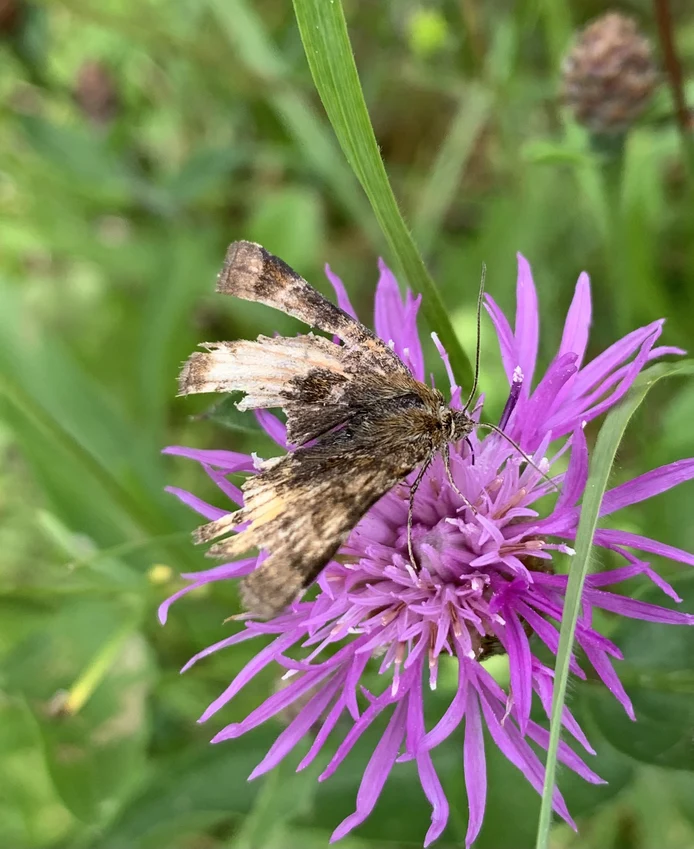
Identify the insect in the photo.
Euclidia glyphica
